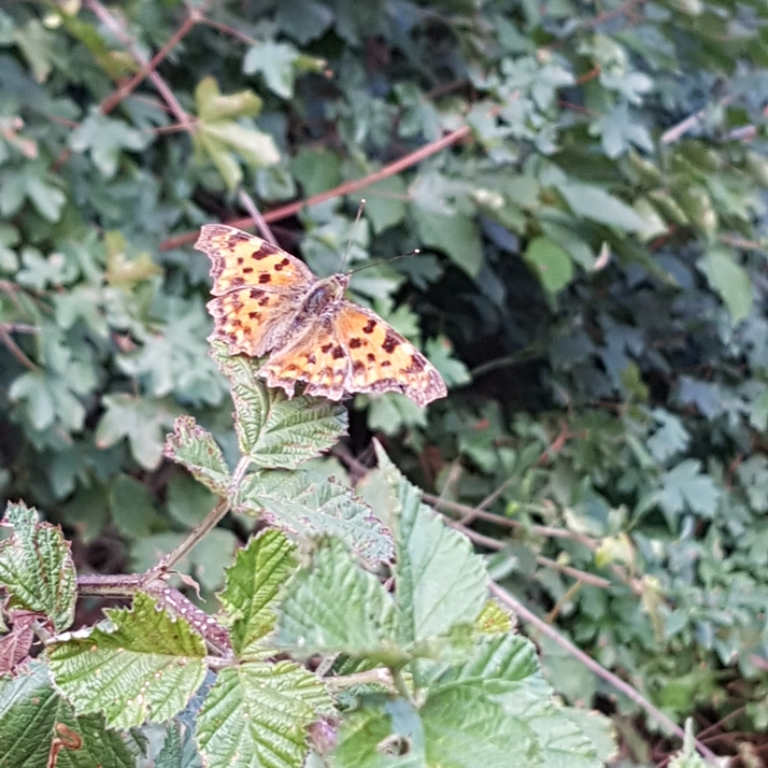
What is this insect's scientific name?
Polygonia c-album
